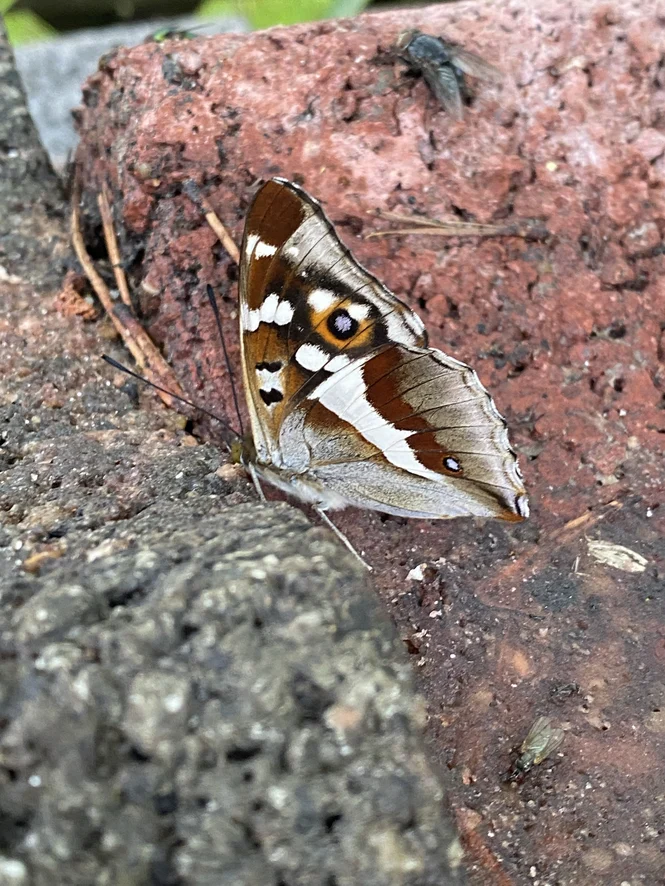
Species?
Apatura iris
